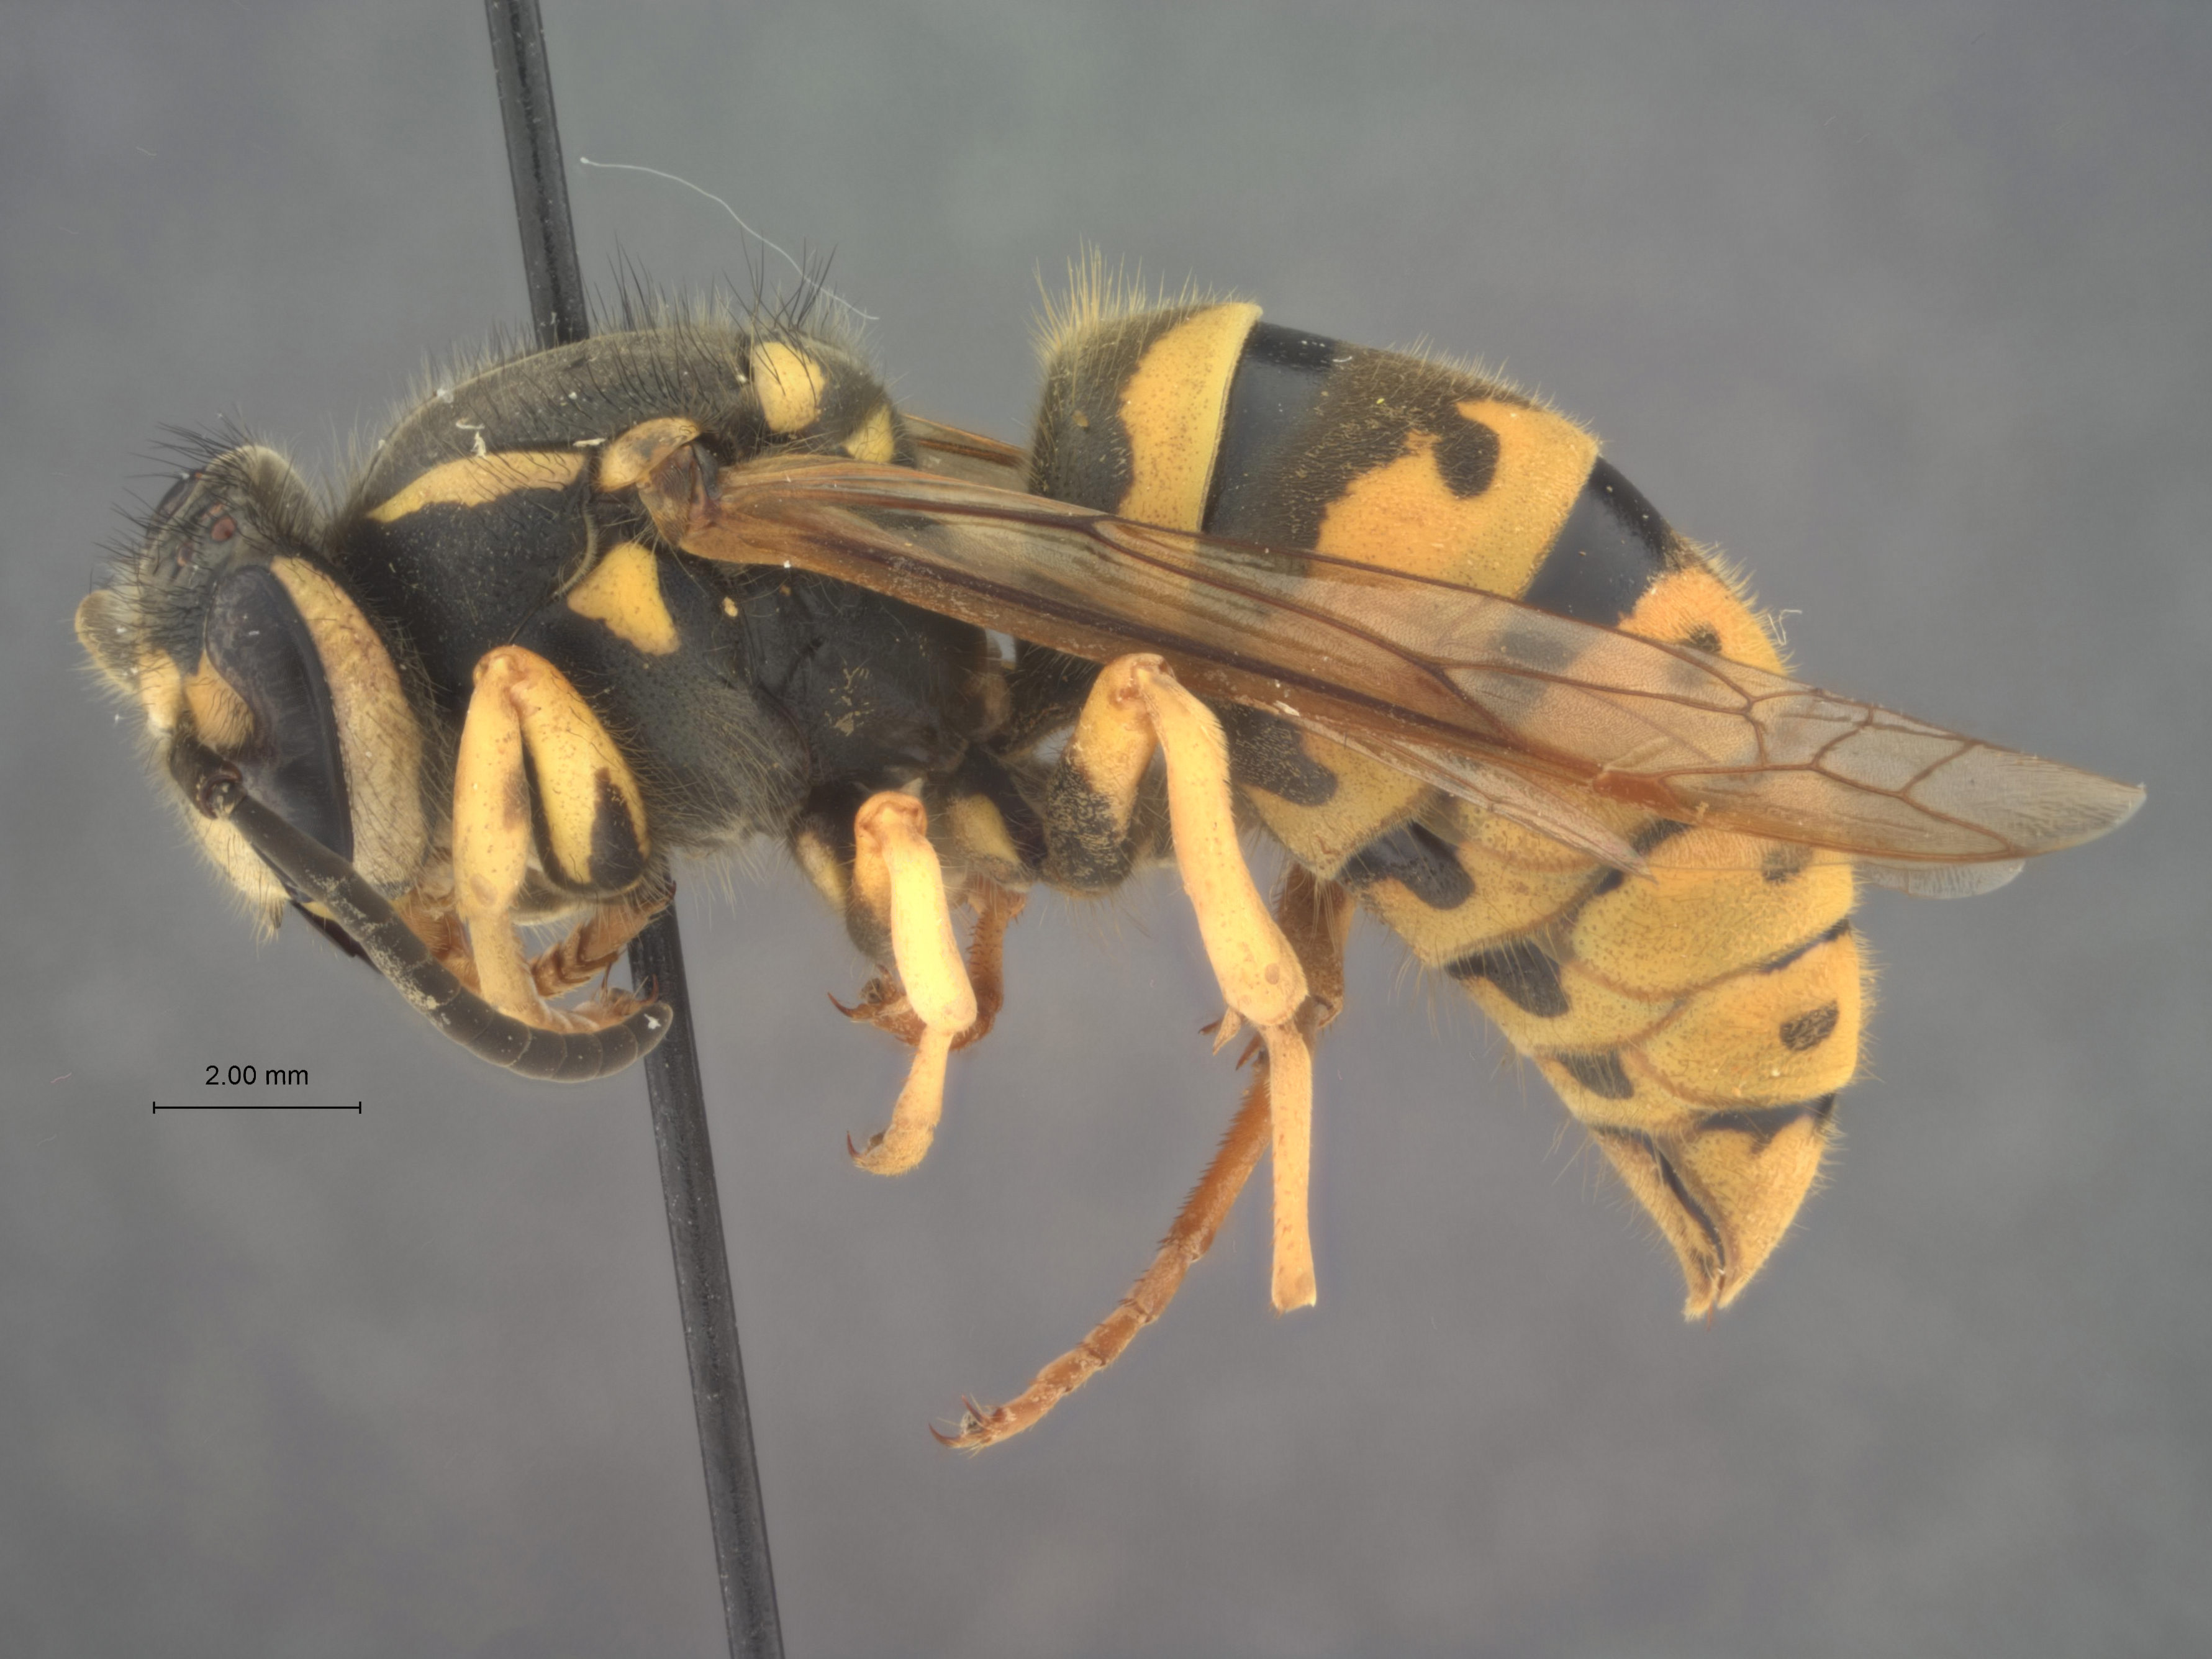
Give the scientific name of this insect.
Vespula flavopilosa
